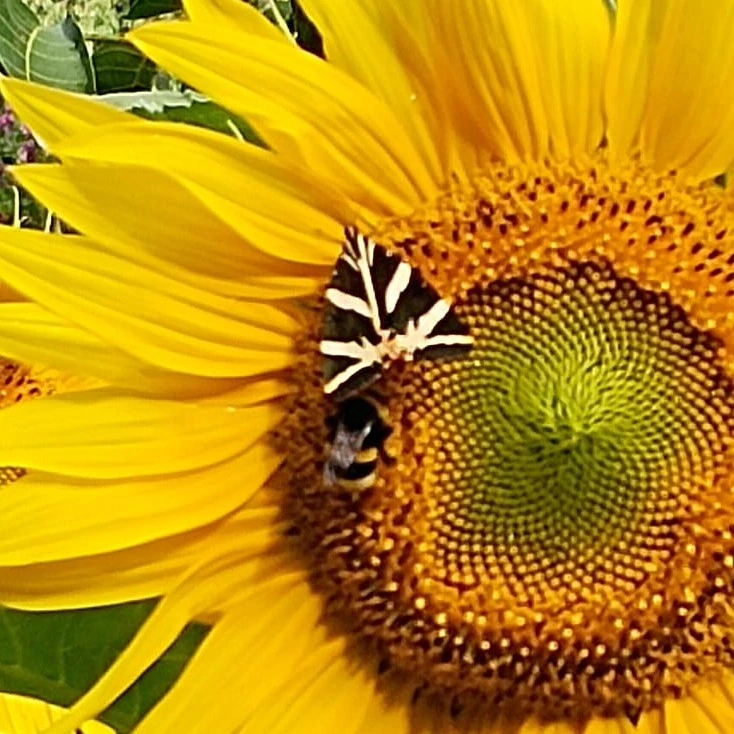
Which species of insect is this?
Euplagia quadripunctaria
